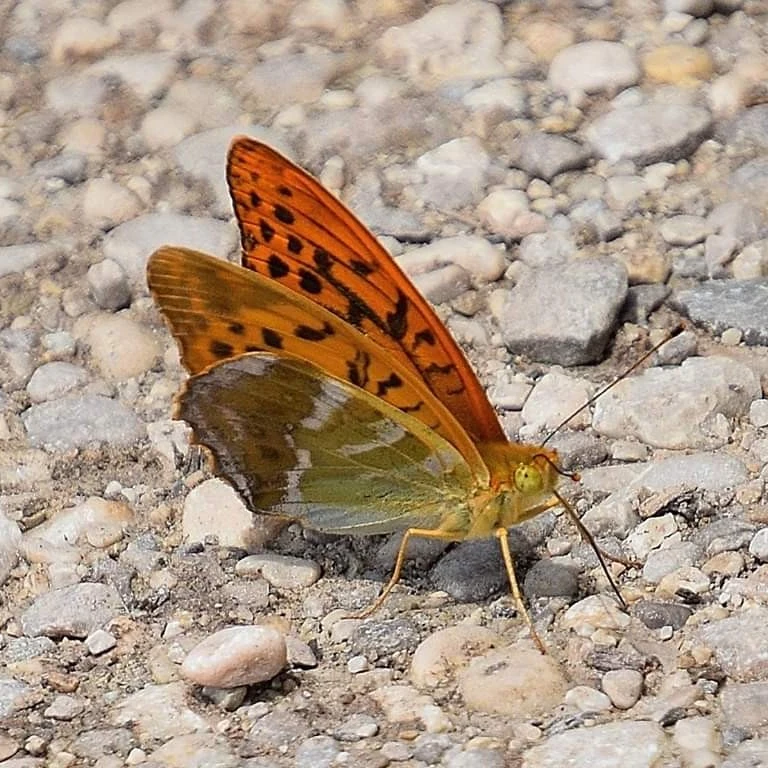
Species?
Argynnis paphia
